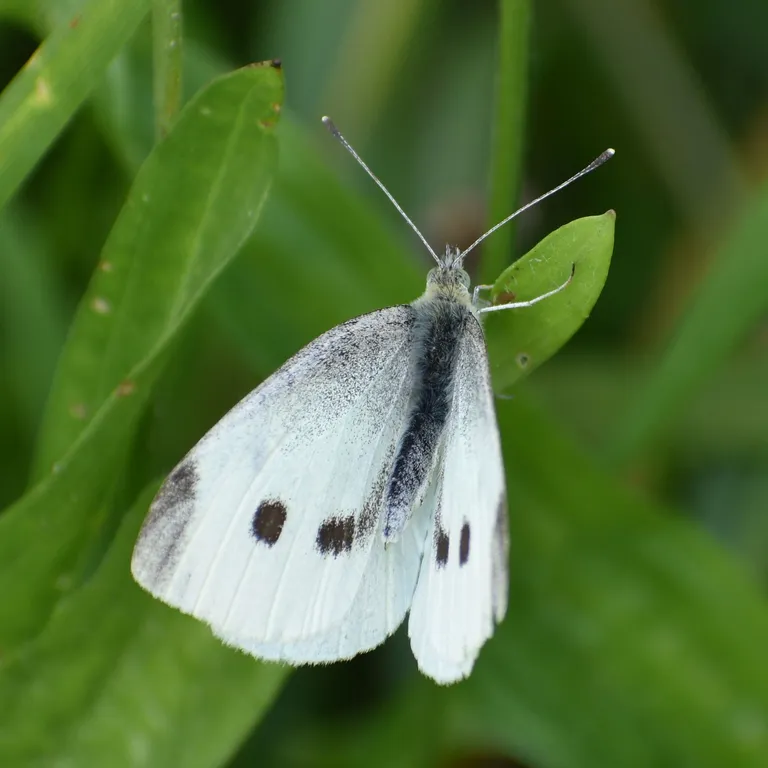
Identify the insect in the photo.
Pieris rapae
